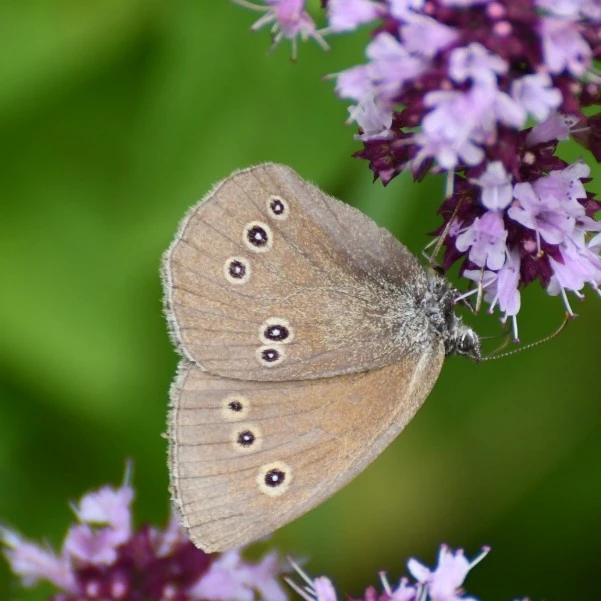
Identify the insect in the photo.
Aphantopus hyperantus
